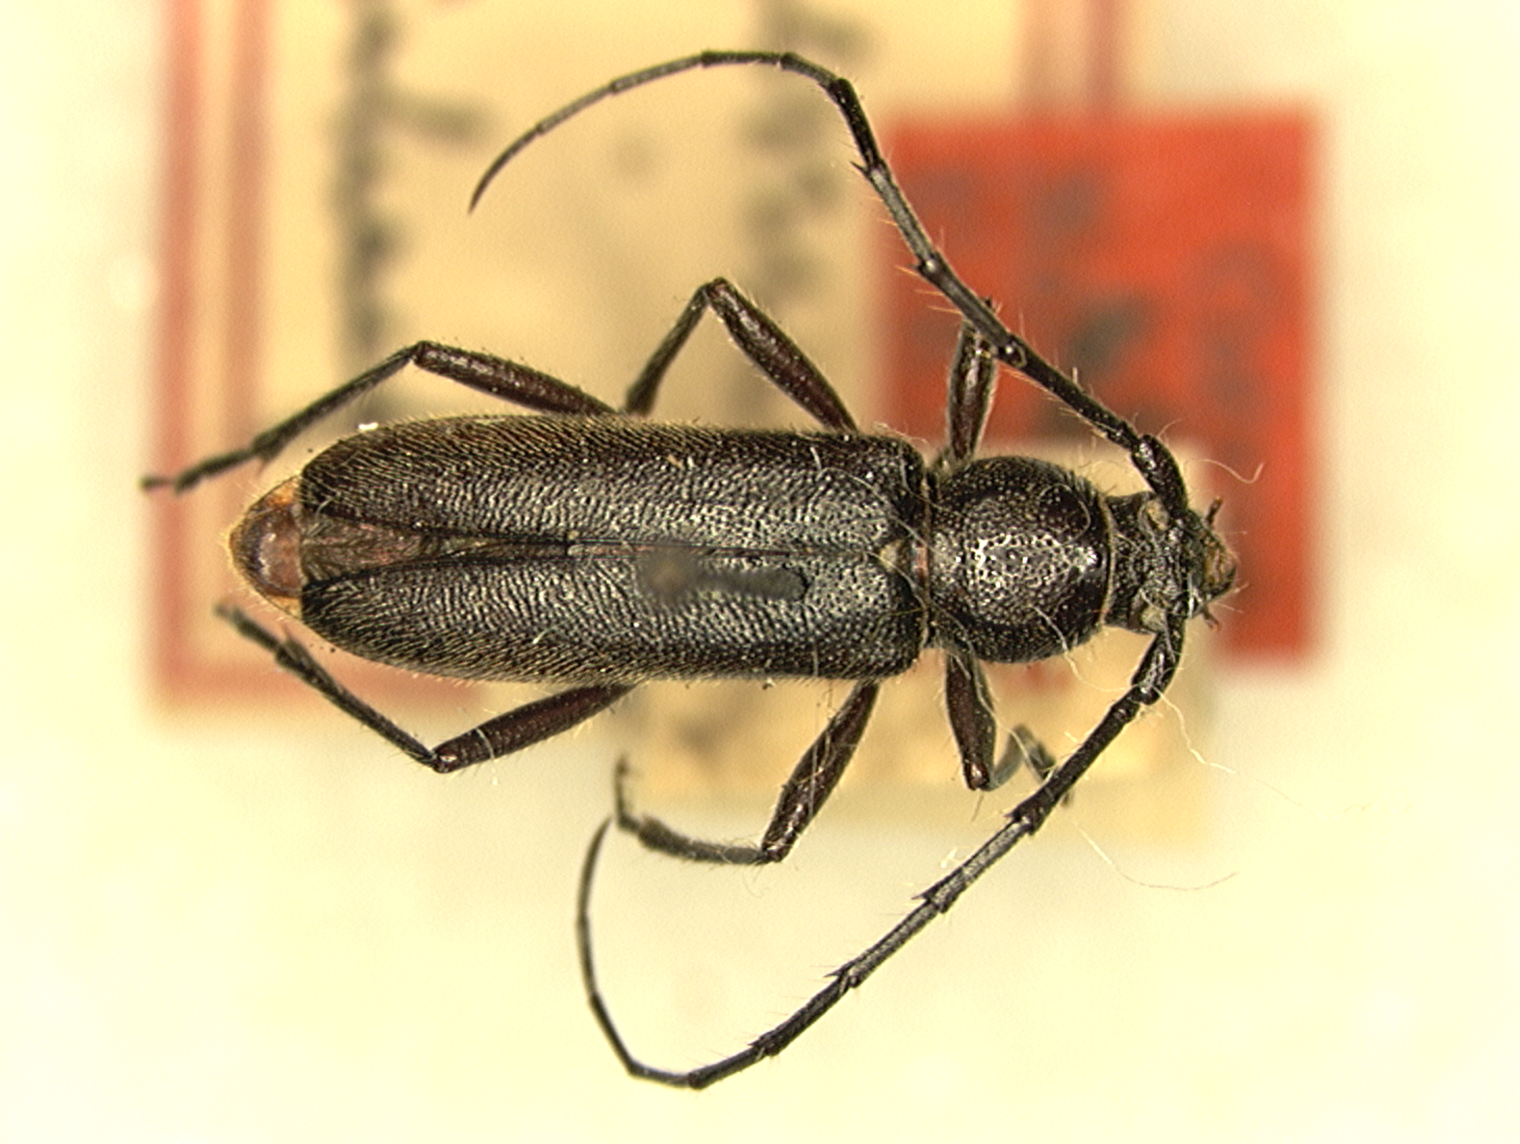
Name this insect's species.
Stenosphenus beyeri
